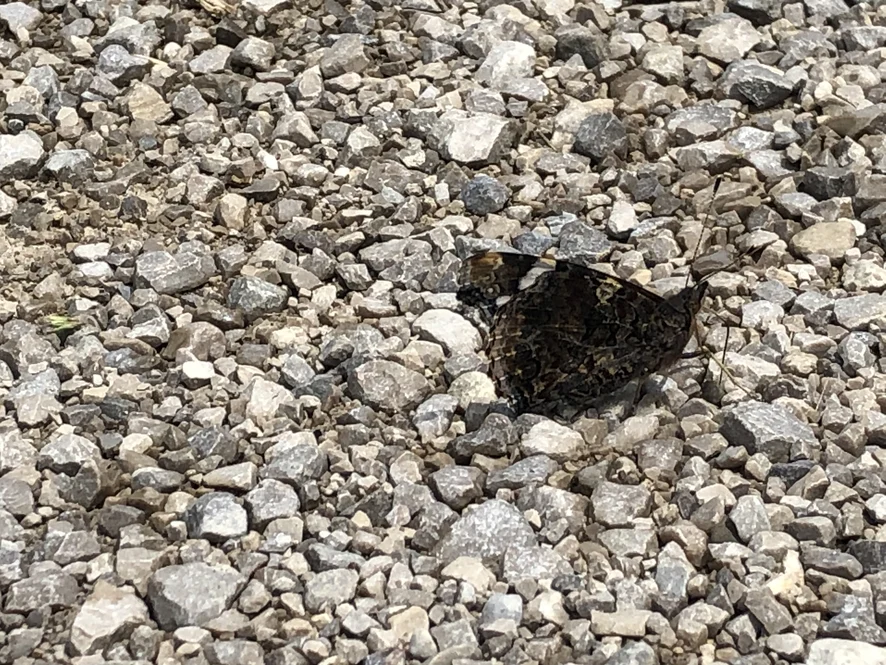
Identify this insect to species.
Vanessa atalanta
